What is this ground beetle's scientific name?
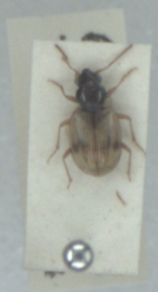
Bembidion pallidipenne
